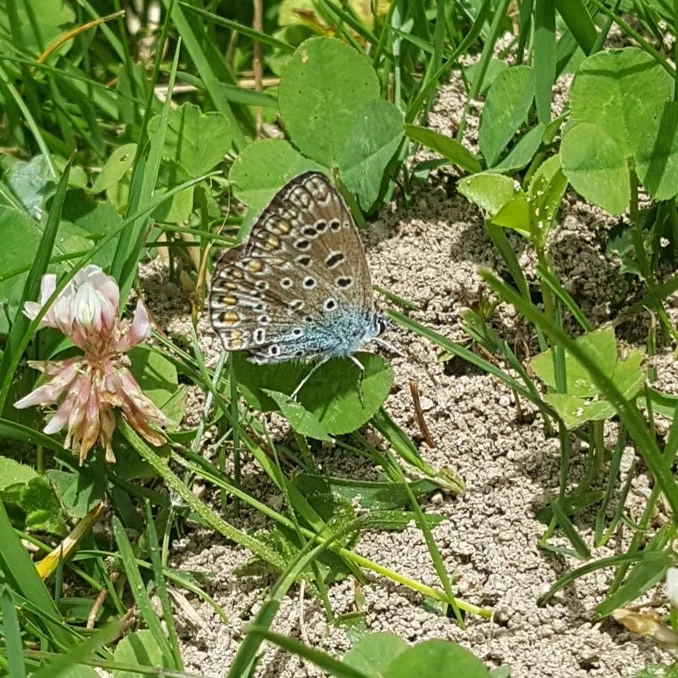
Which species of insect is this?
Polyommatus icarus
